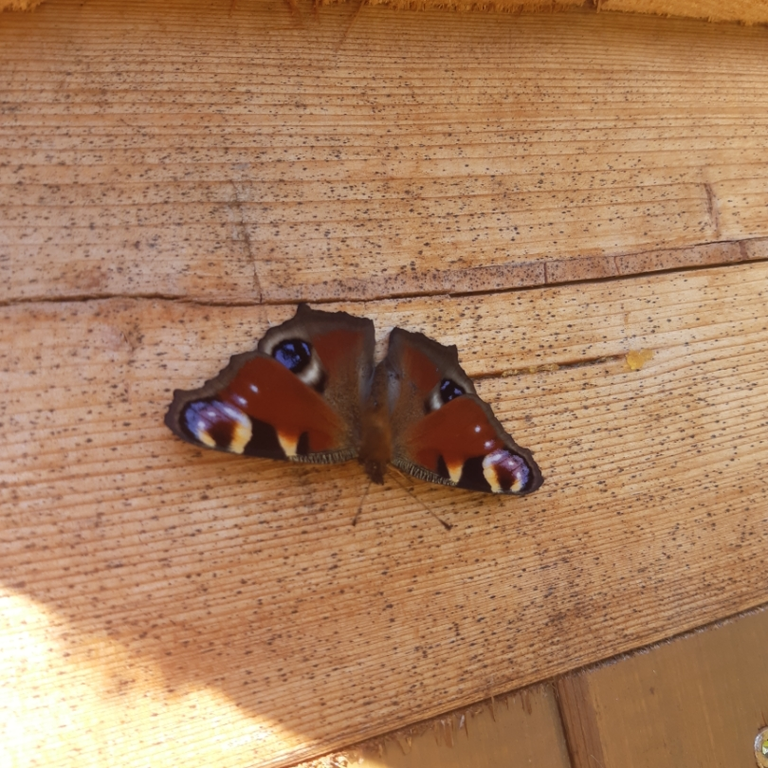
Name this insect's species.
Aglais io
